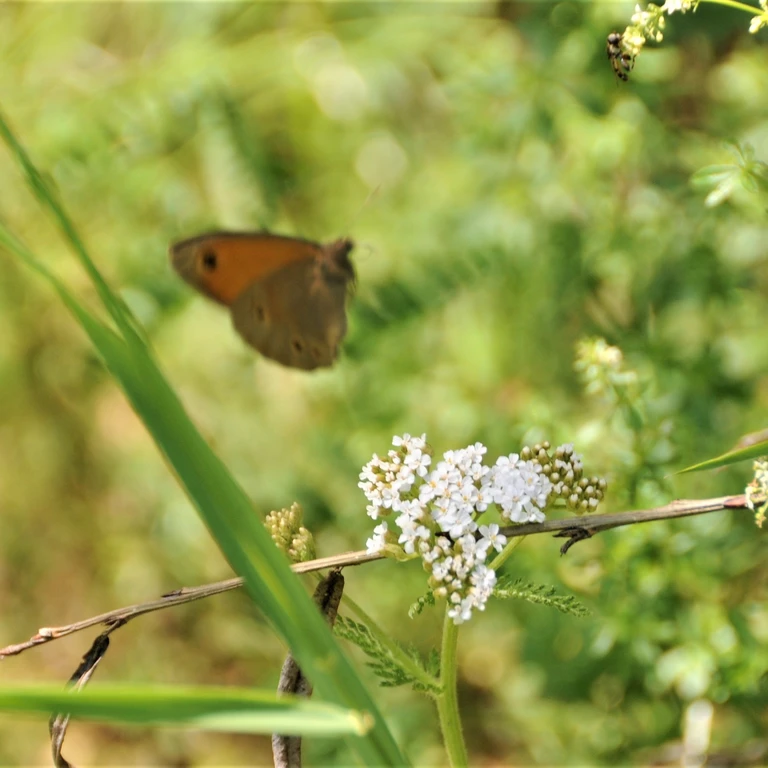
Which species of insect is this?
Maniola jurtina
